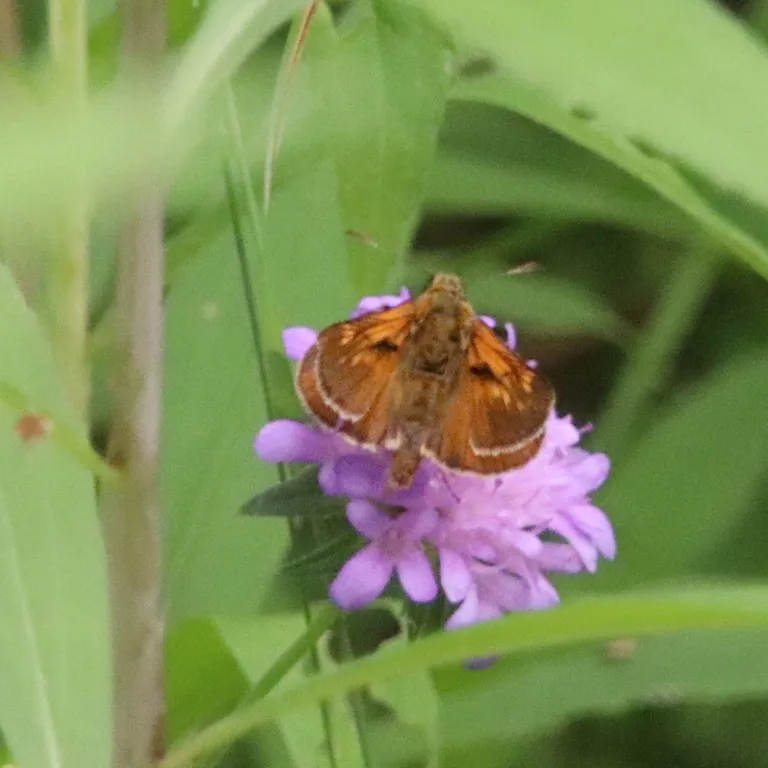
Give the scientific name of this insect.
Ochlodes sylvanus (also Ochlodes venata)
